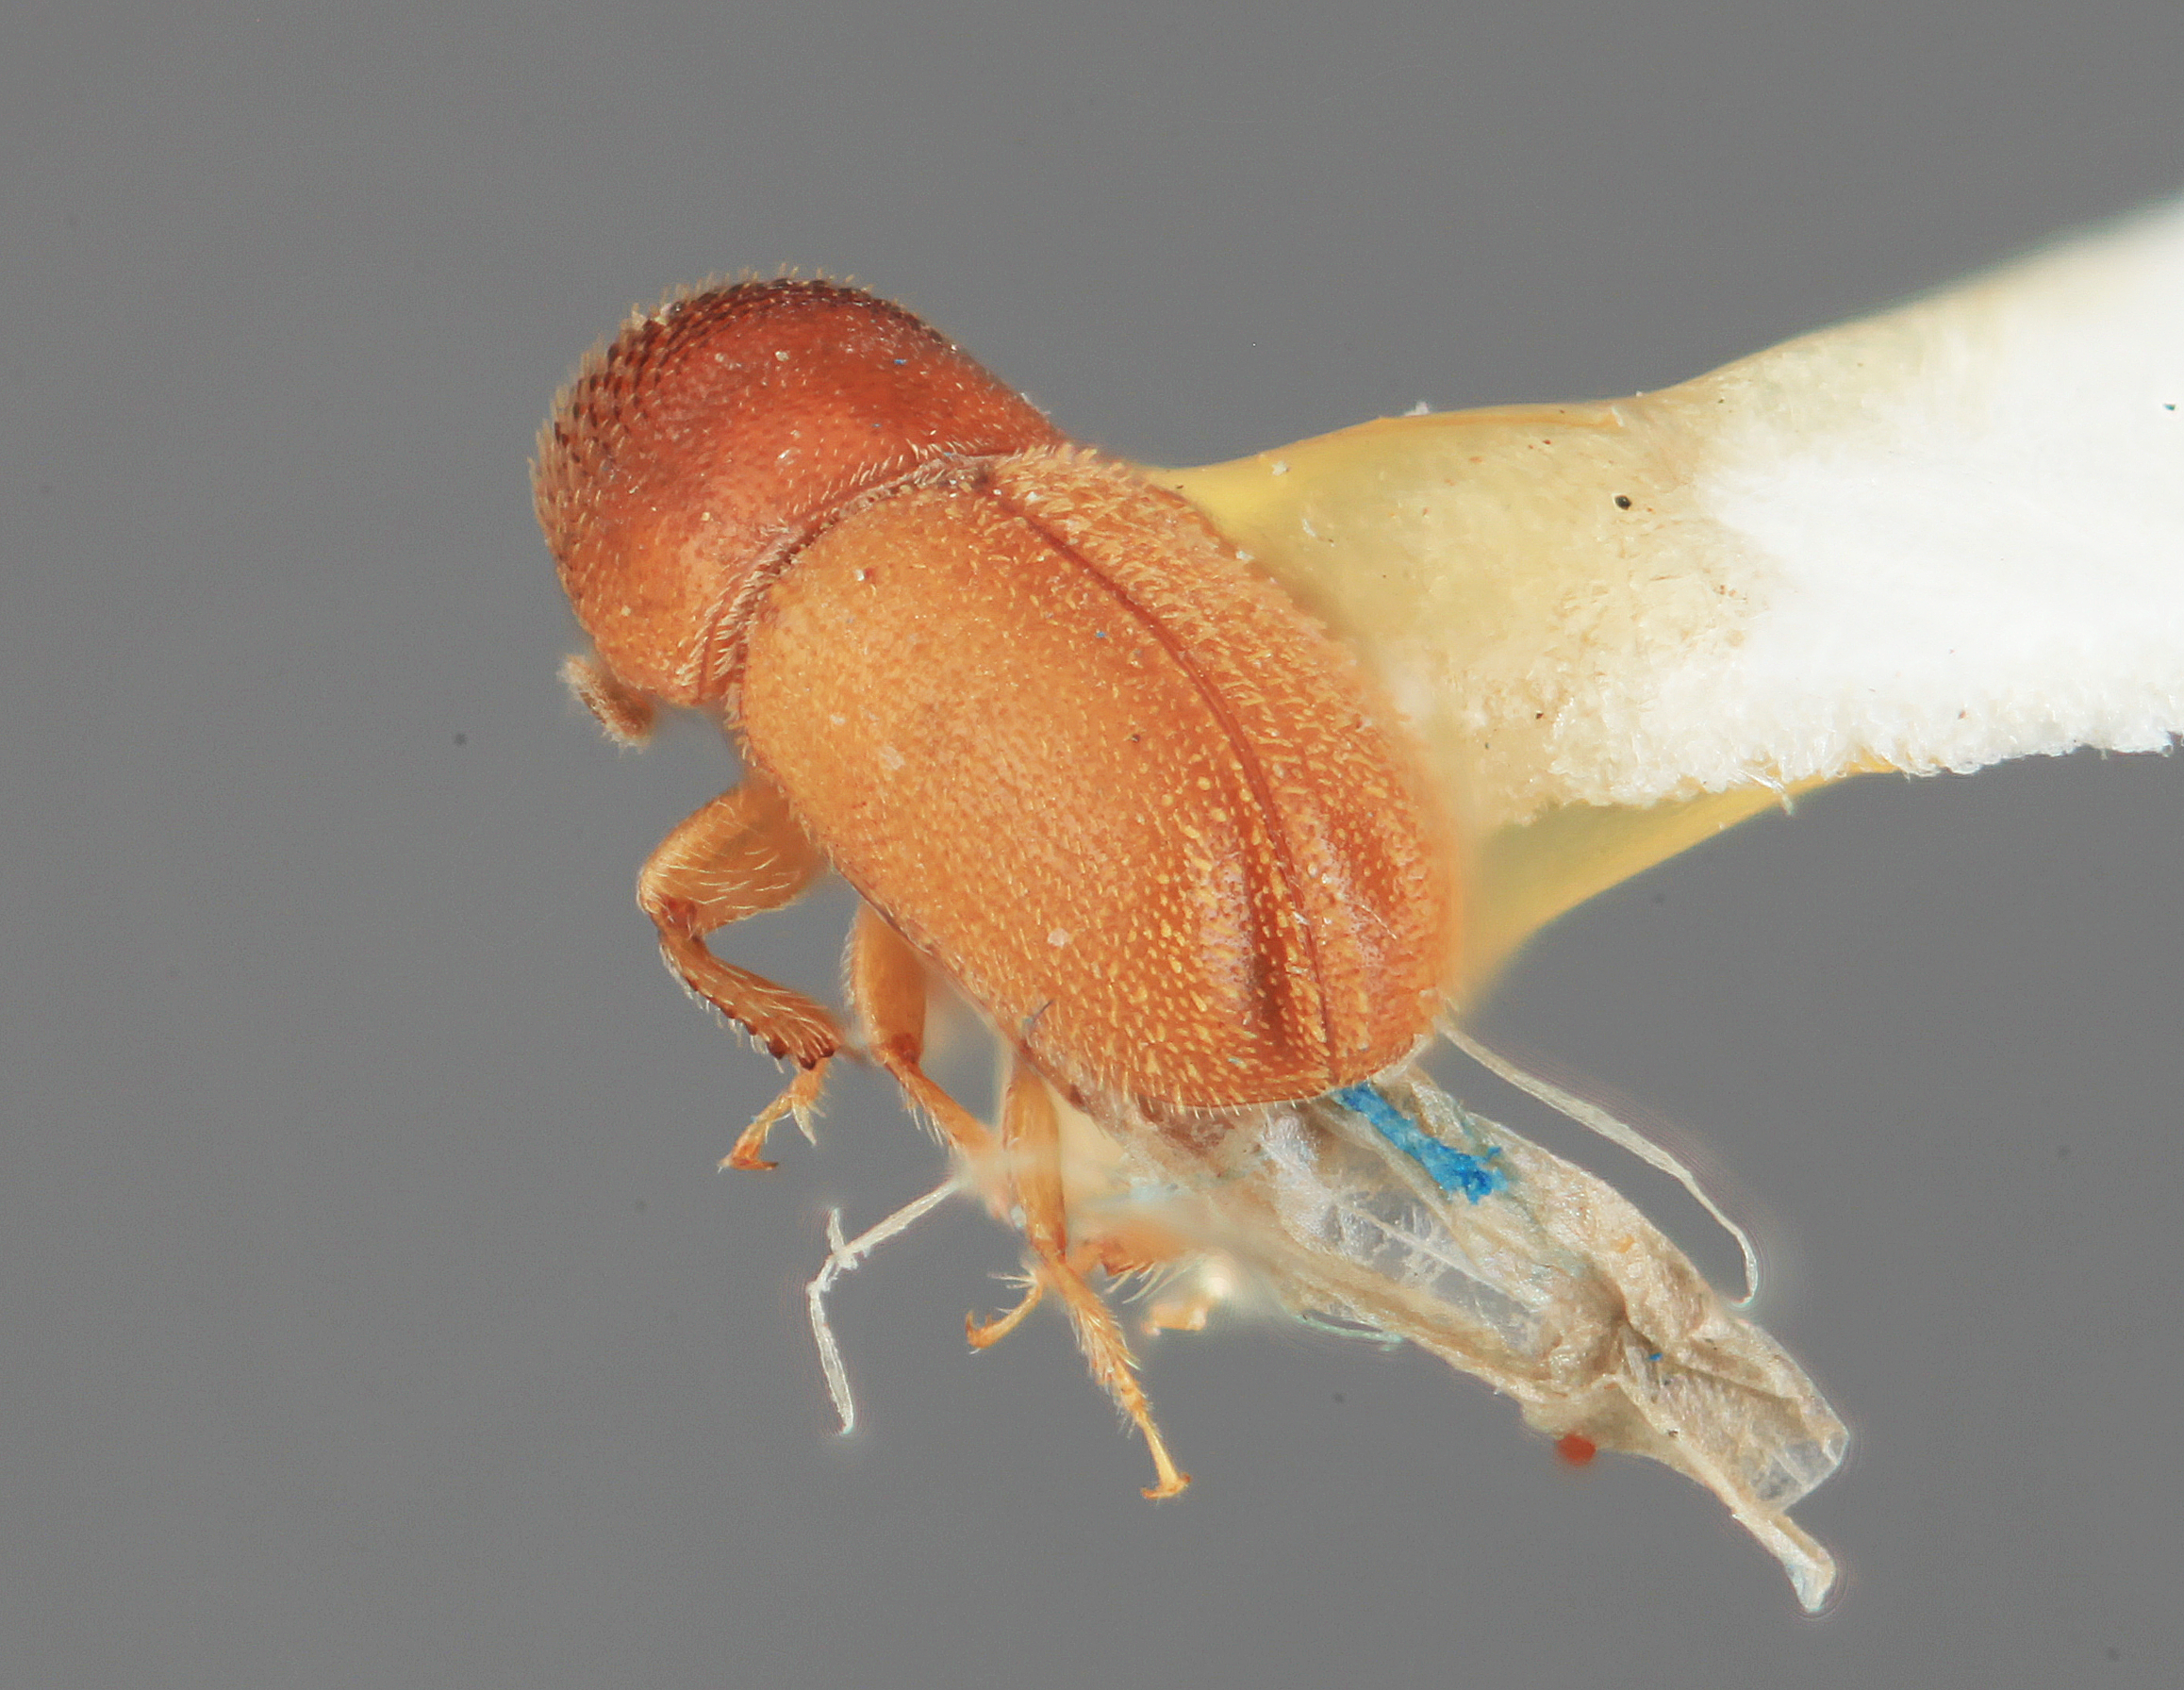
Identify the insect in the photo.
Pseudopityophthorus festivus
